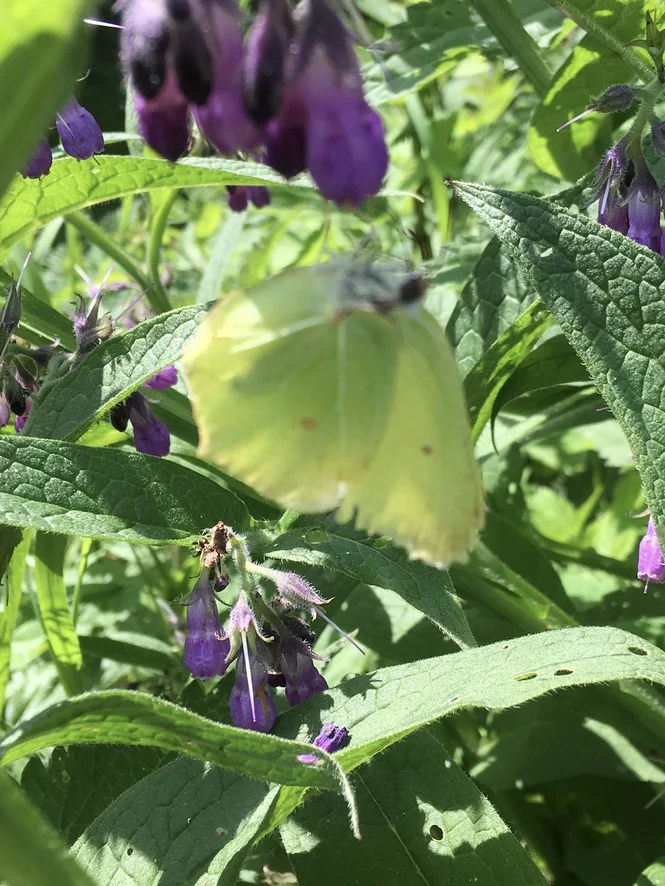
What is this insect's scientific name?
Gonepteryx rhamni
